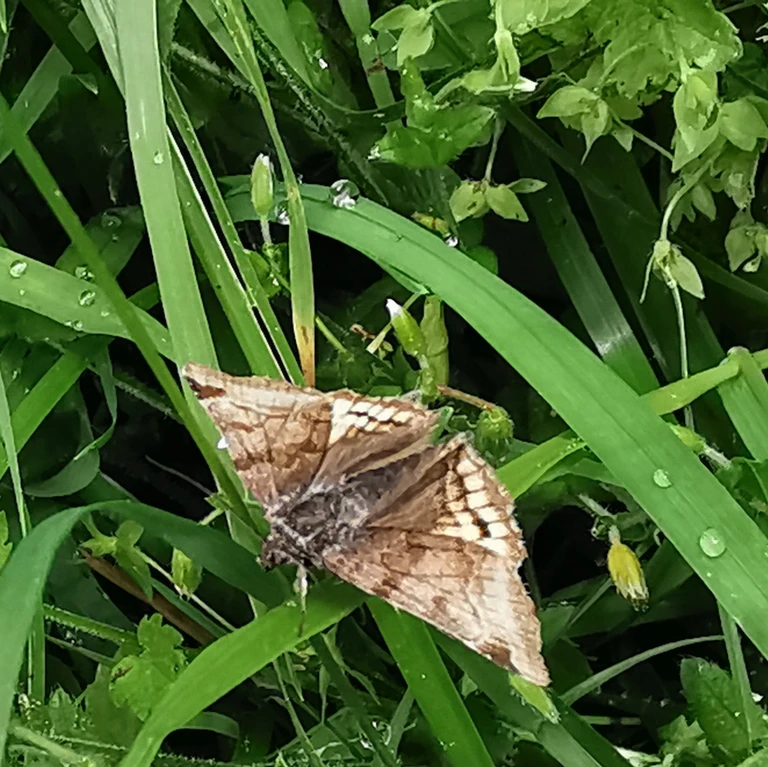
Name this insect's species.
Euclidia glyphica
